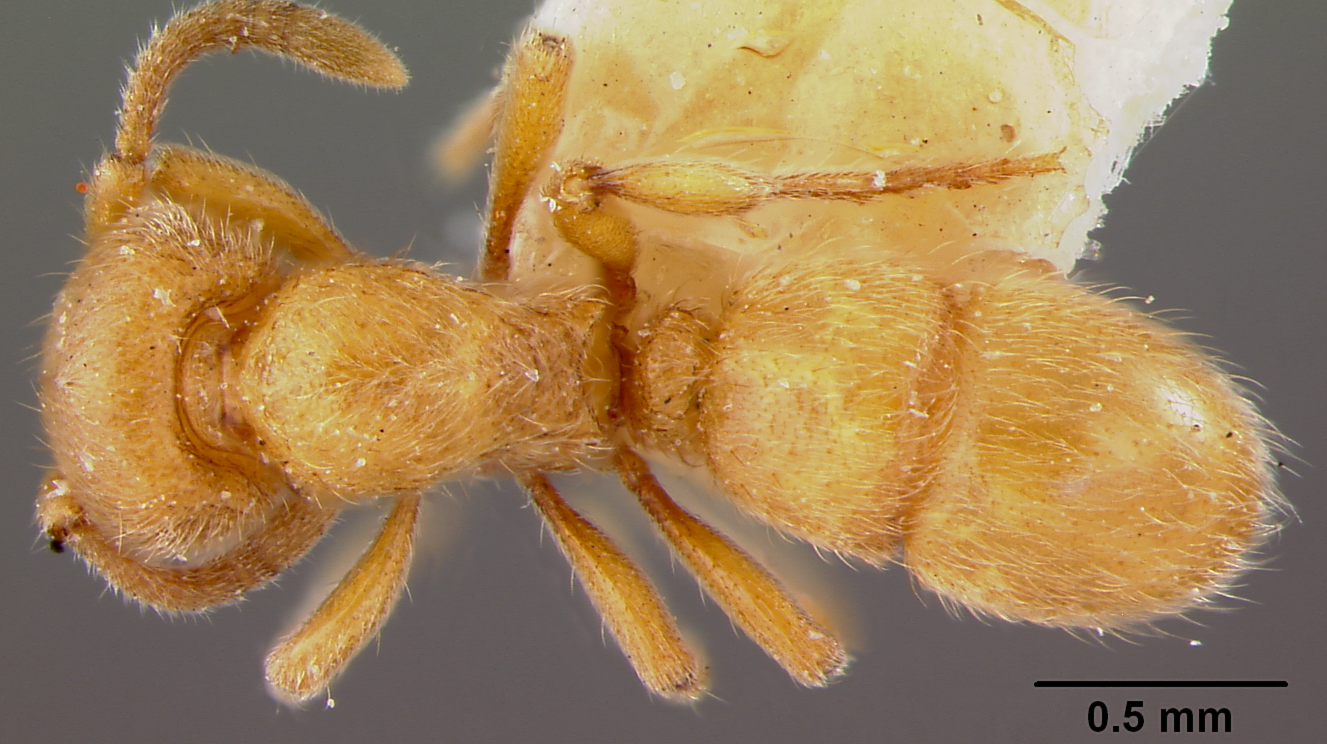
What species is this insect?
Proceratium numidicum
